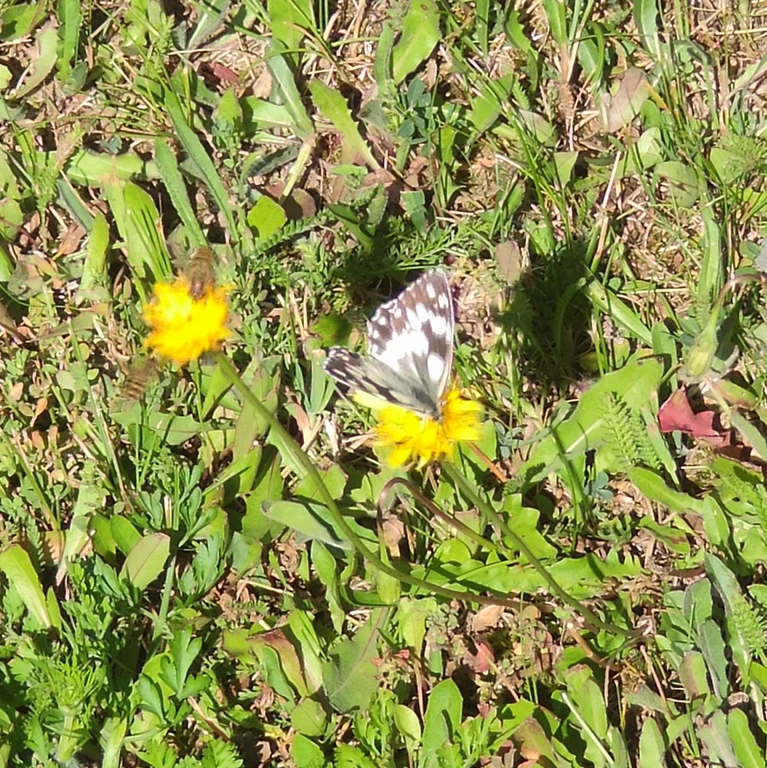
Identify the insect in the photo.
Melanargia galathea
